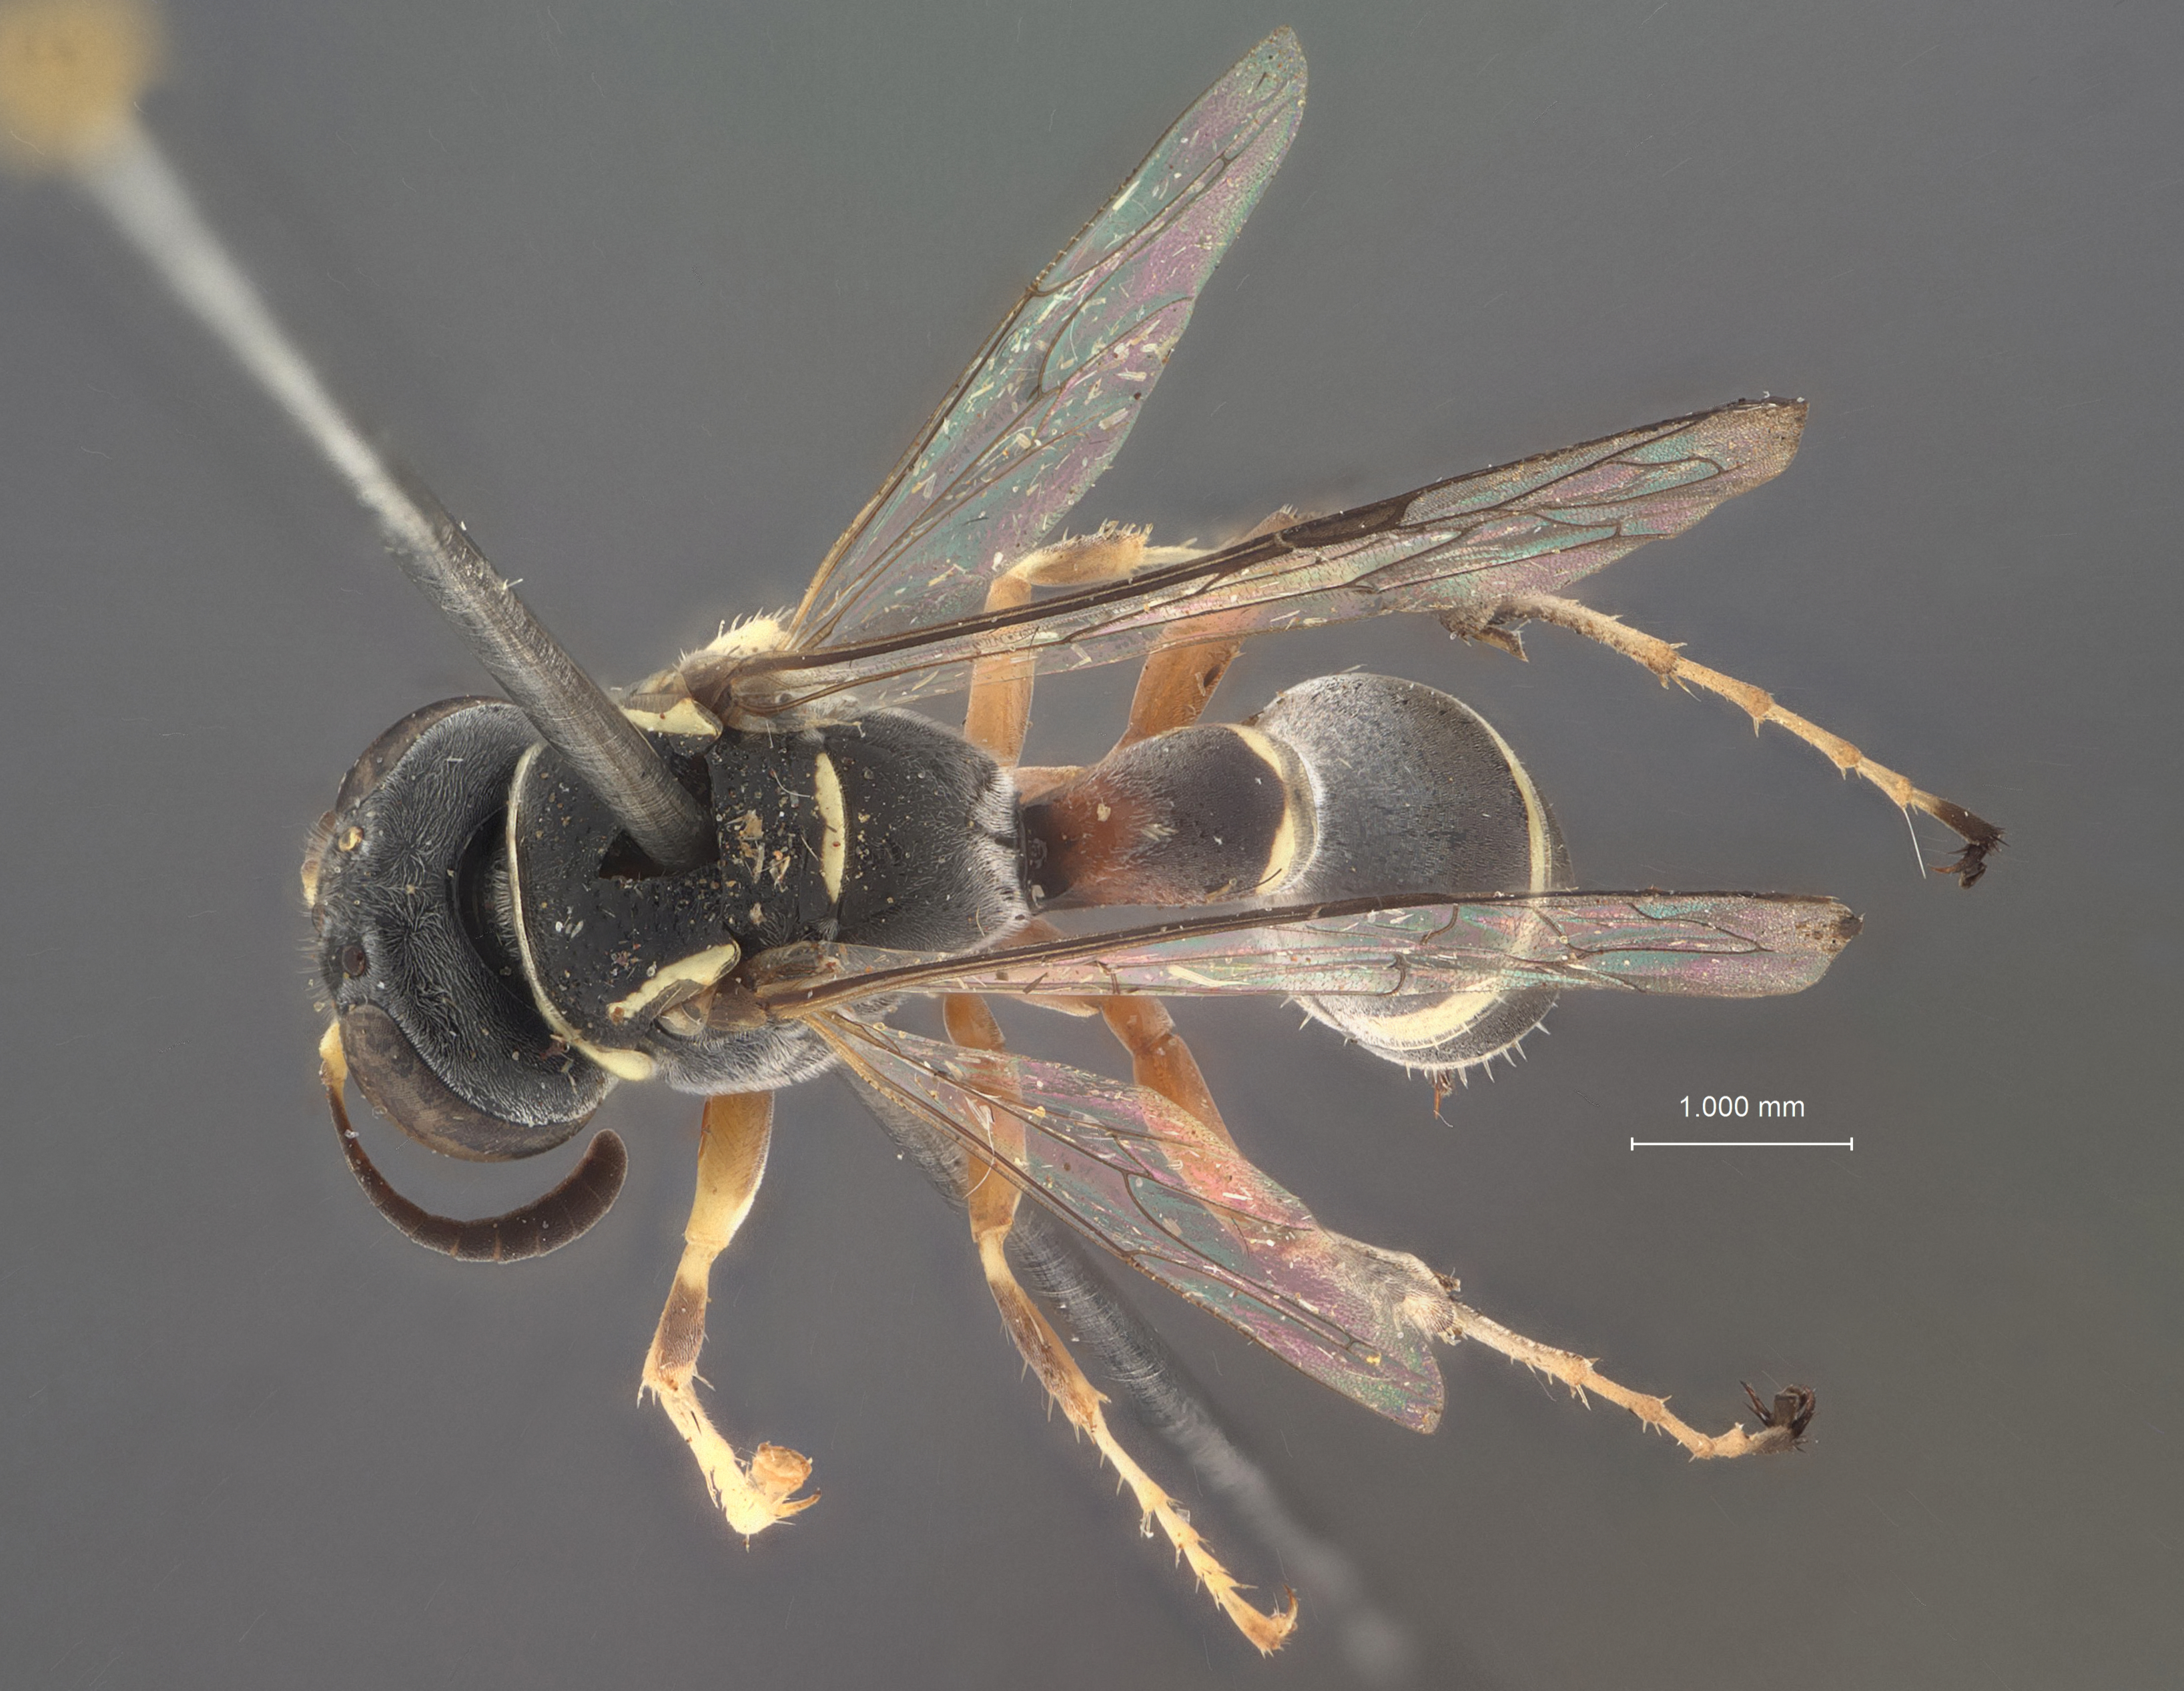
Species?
Ammatomus xerophilus
